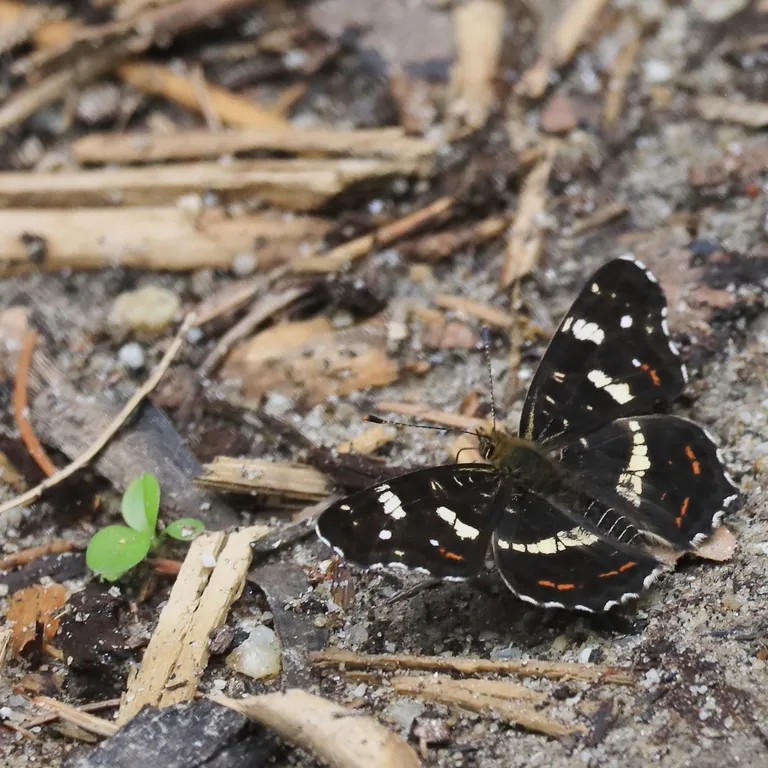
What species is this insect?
Araschnia levana
